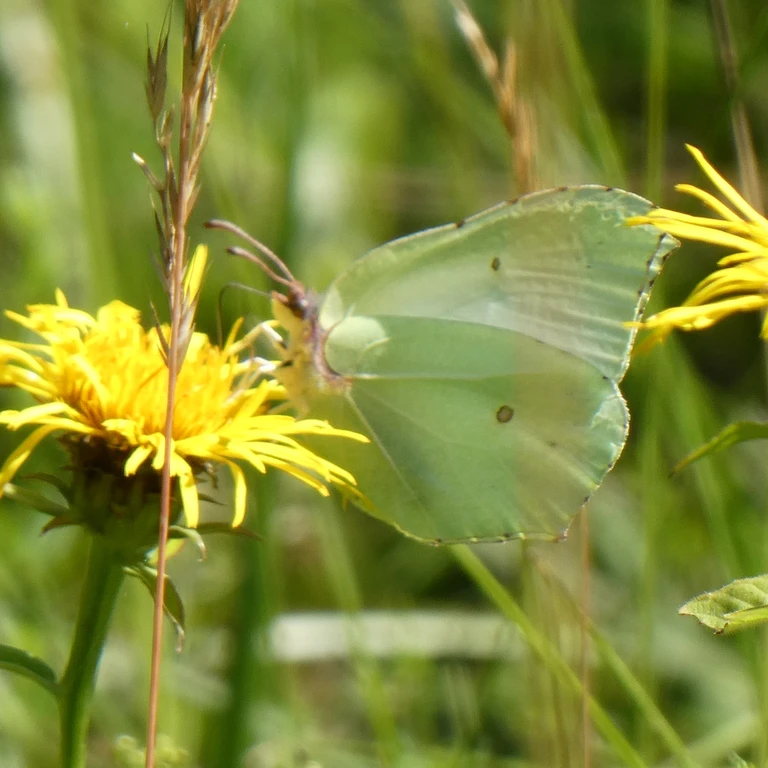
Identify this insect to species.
Gonepteryx rhamni
